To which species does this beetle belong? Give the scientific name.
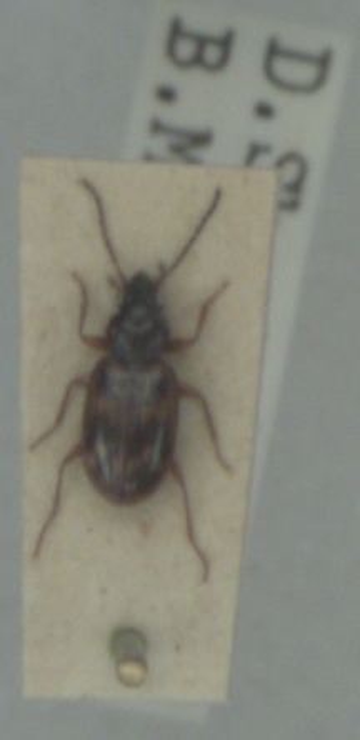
Bembidion fumigatum
